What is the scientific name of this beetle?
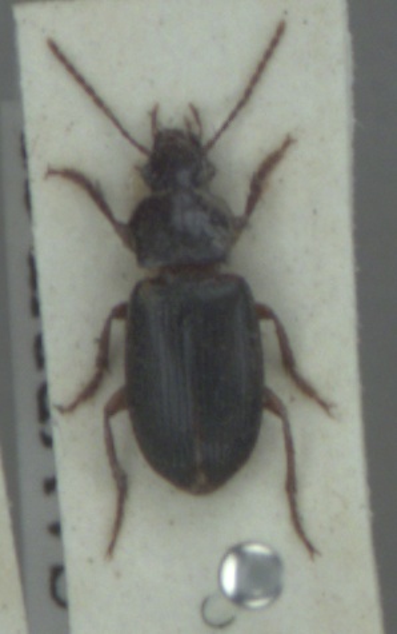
Ophonus rufibarbis
